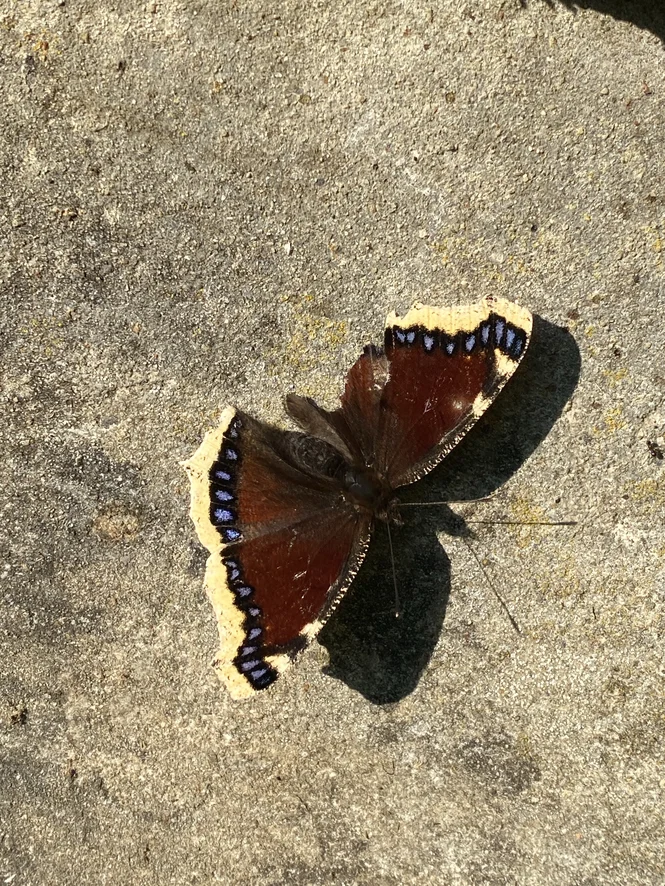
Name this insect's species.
Nymphalis antiopa
